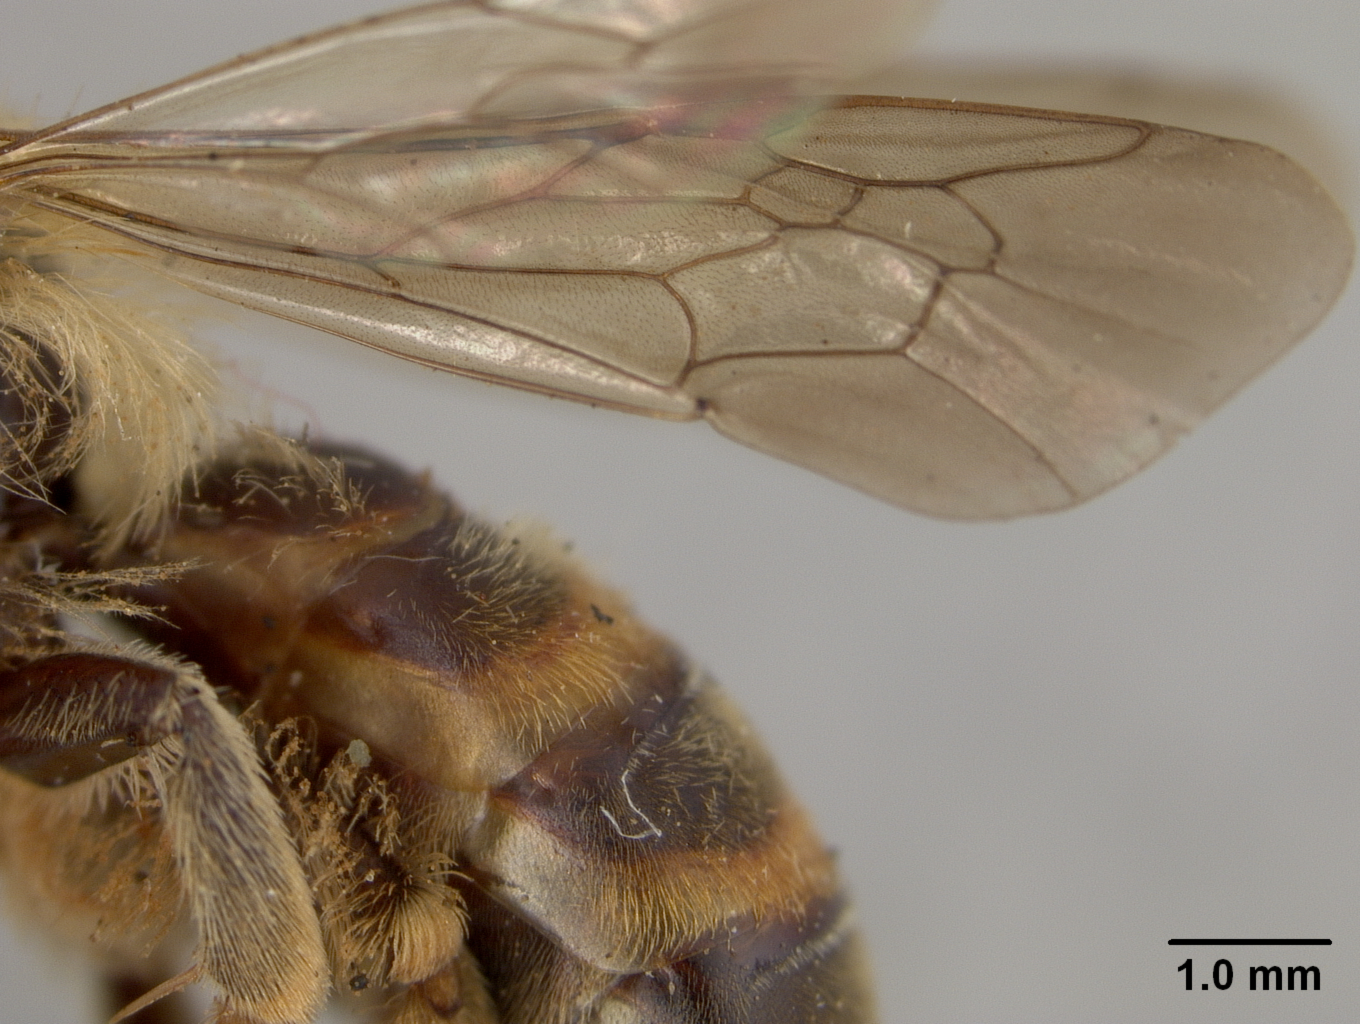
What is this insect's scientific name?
Andrena fulminoides
